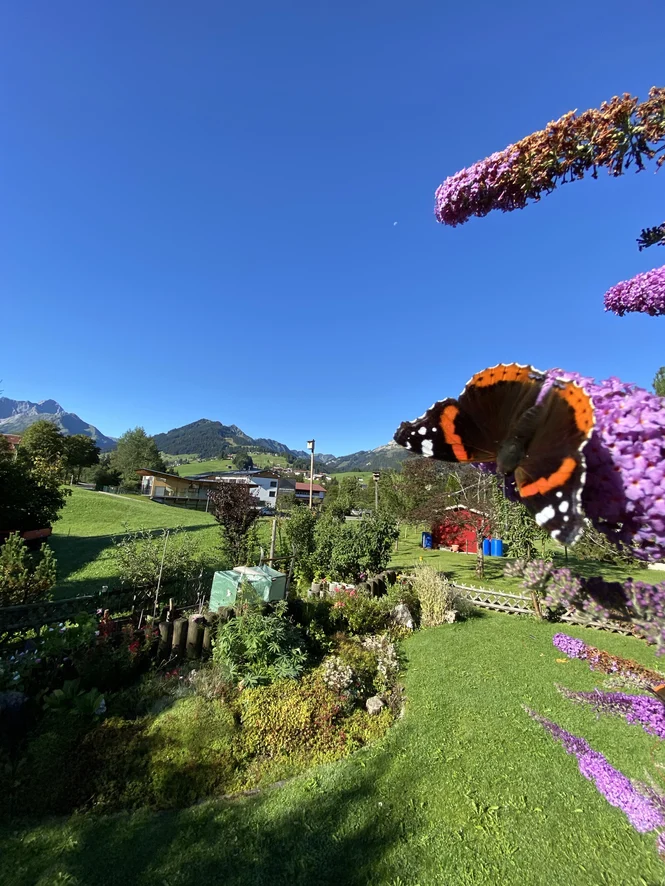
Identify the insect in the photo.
Vanessa atalanta
